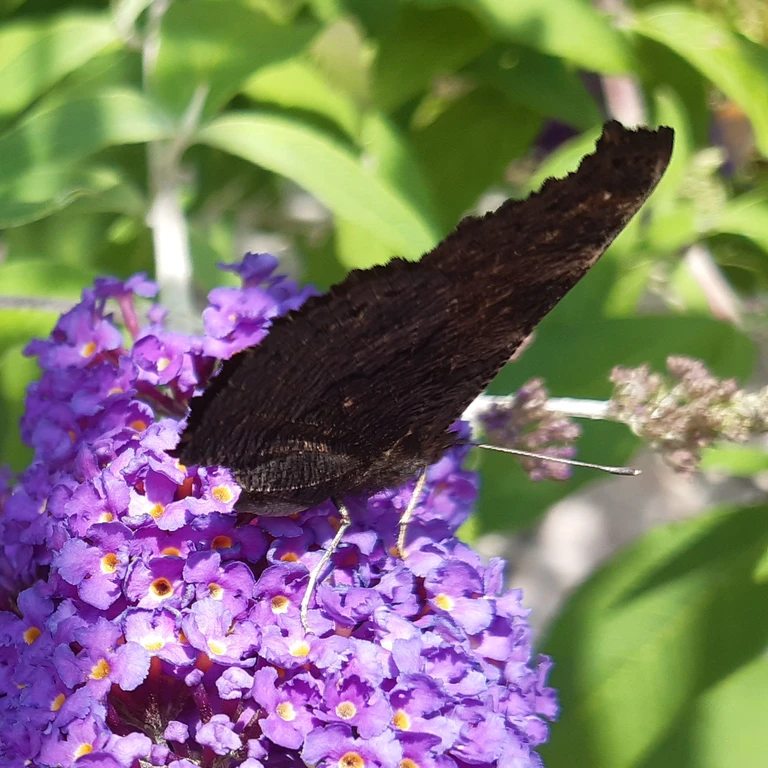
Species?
Aglais io
